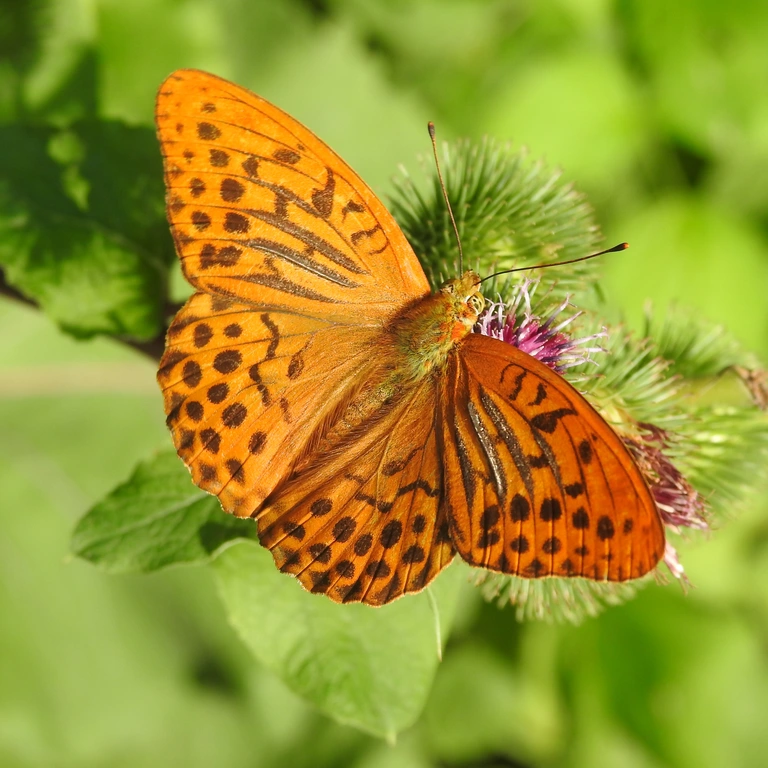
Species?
Argynnis paphia
